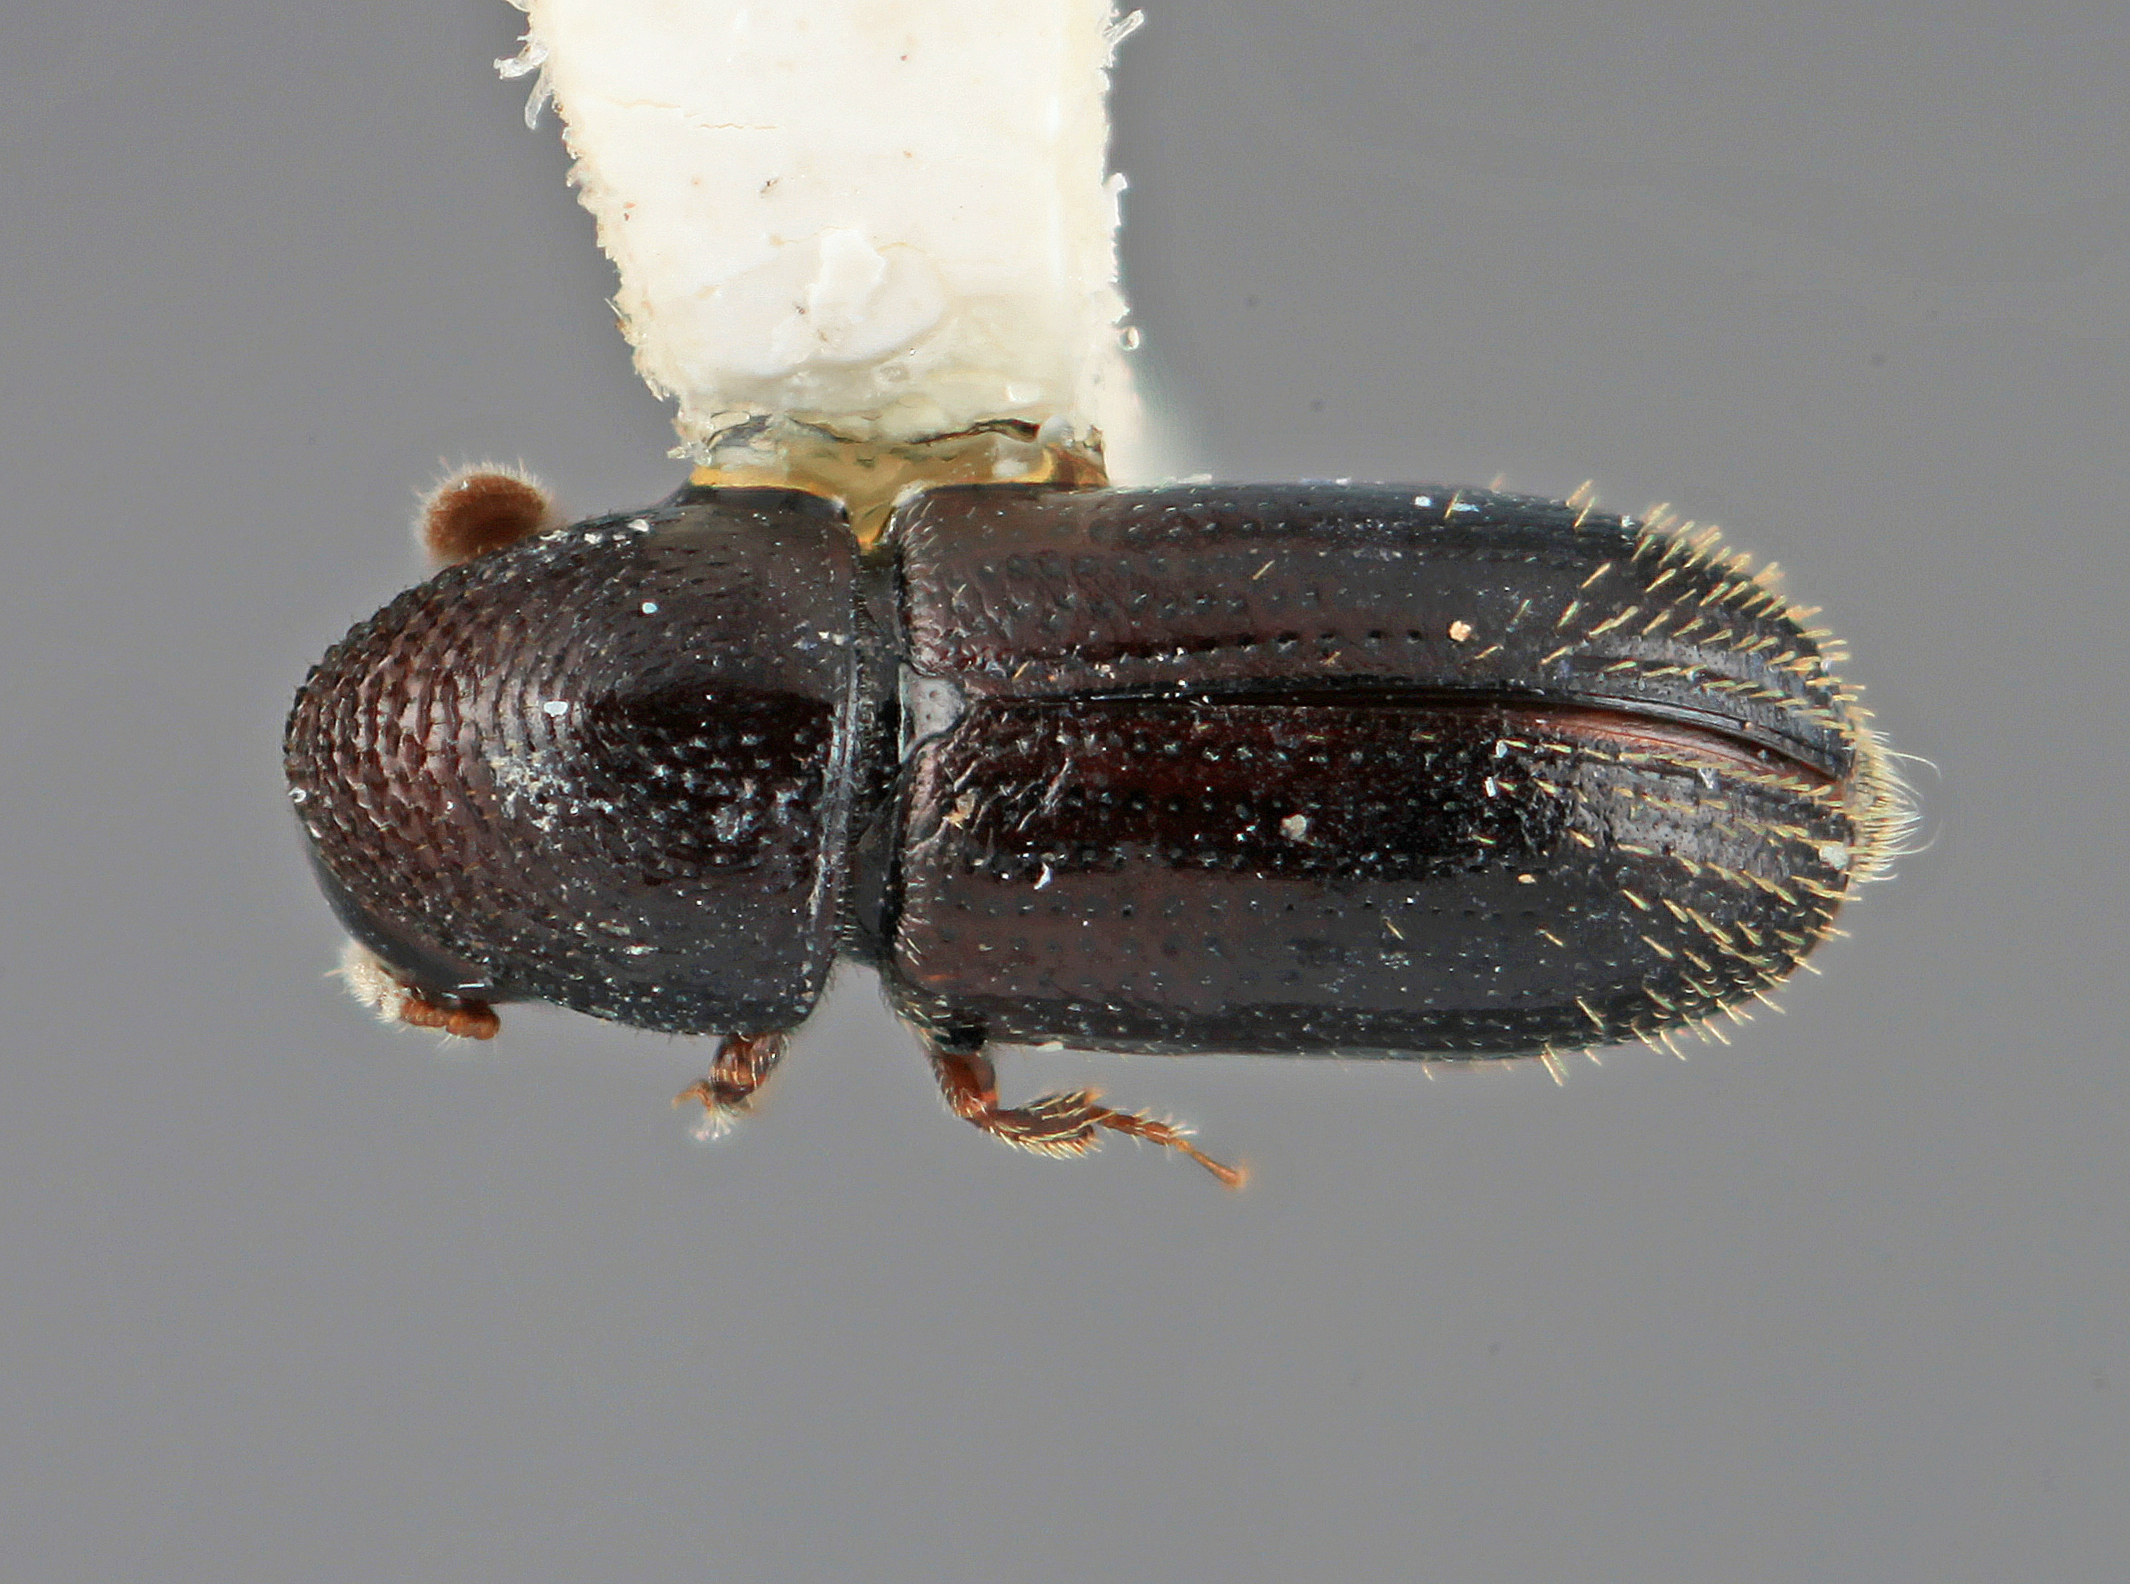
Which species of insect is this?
Araptus nigrellus
